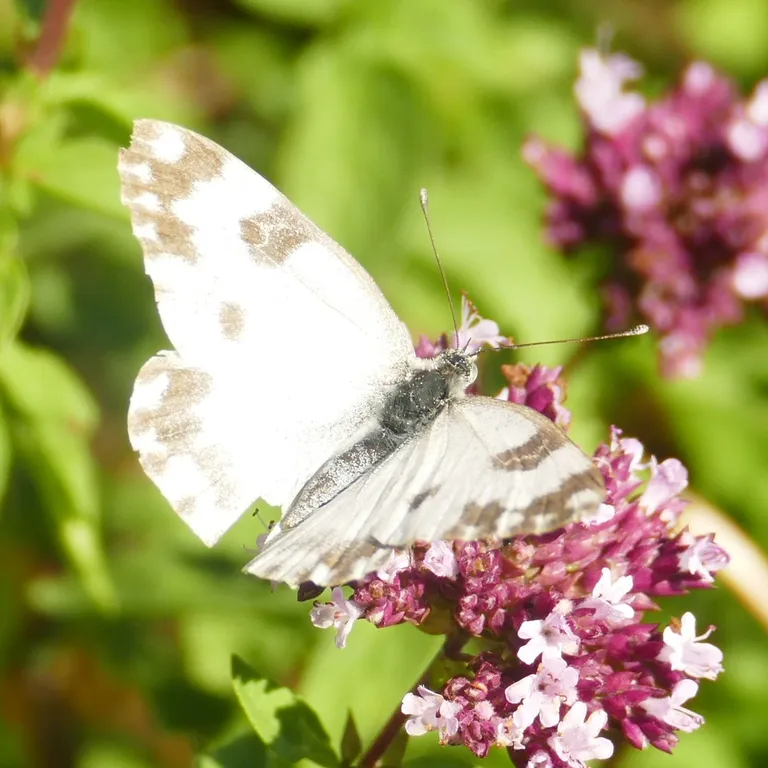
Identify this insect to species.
Pontia edusa
